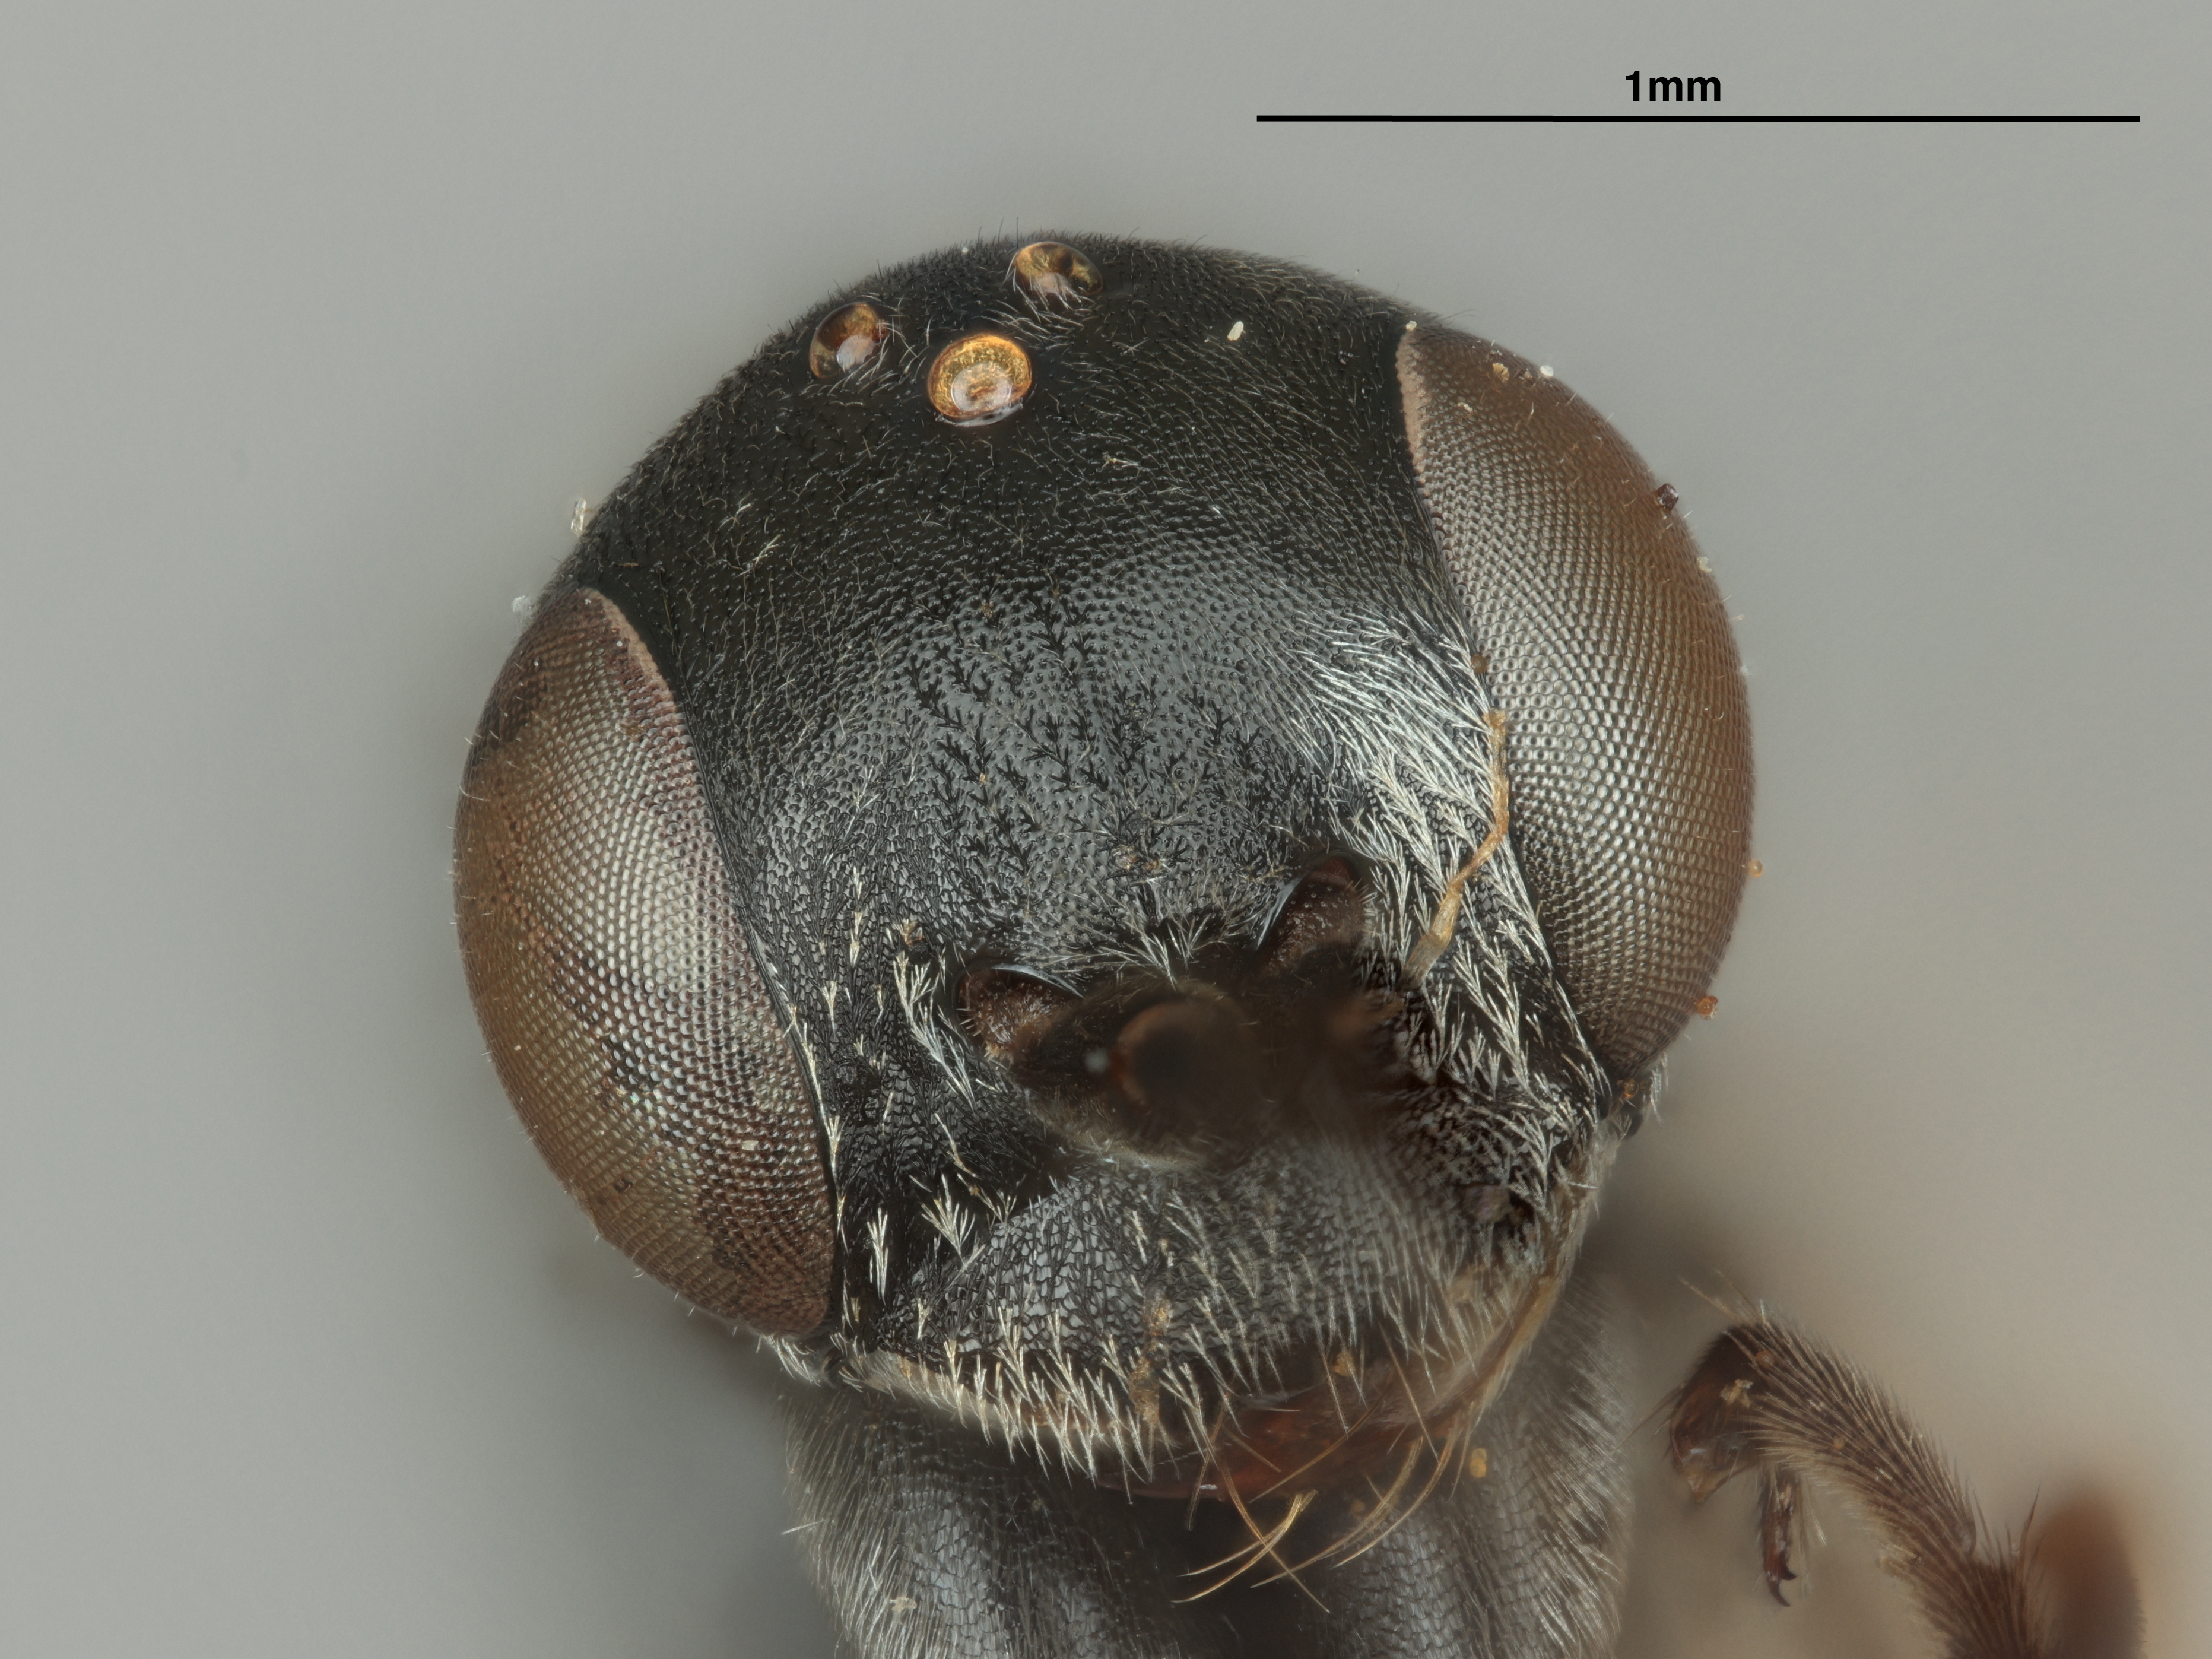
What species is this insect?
Minagenia granulosa
